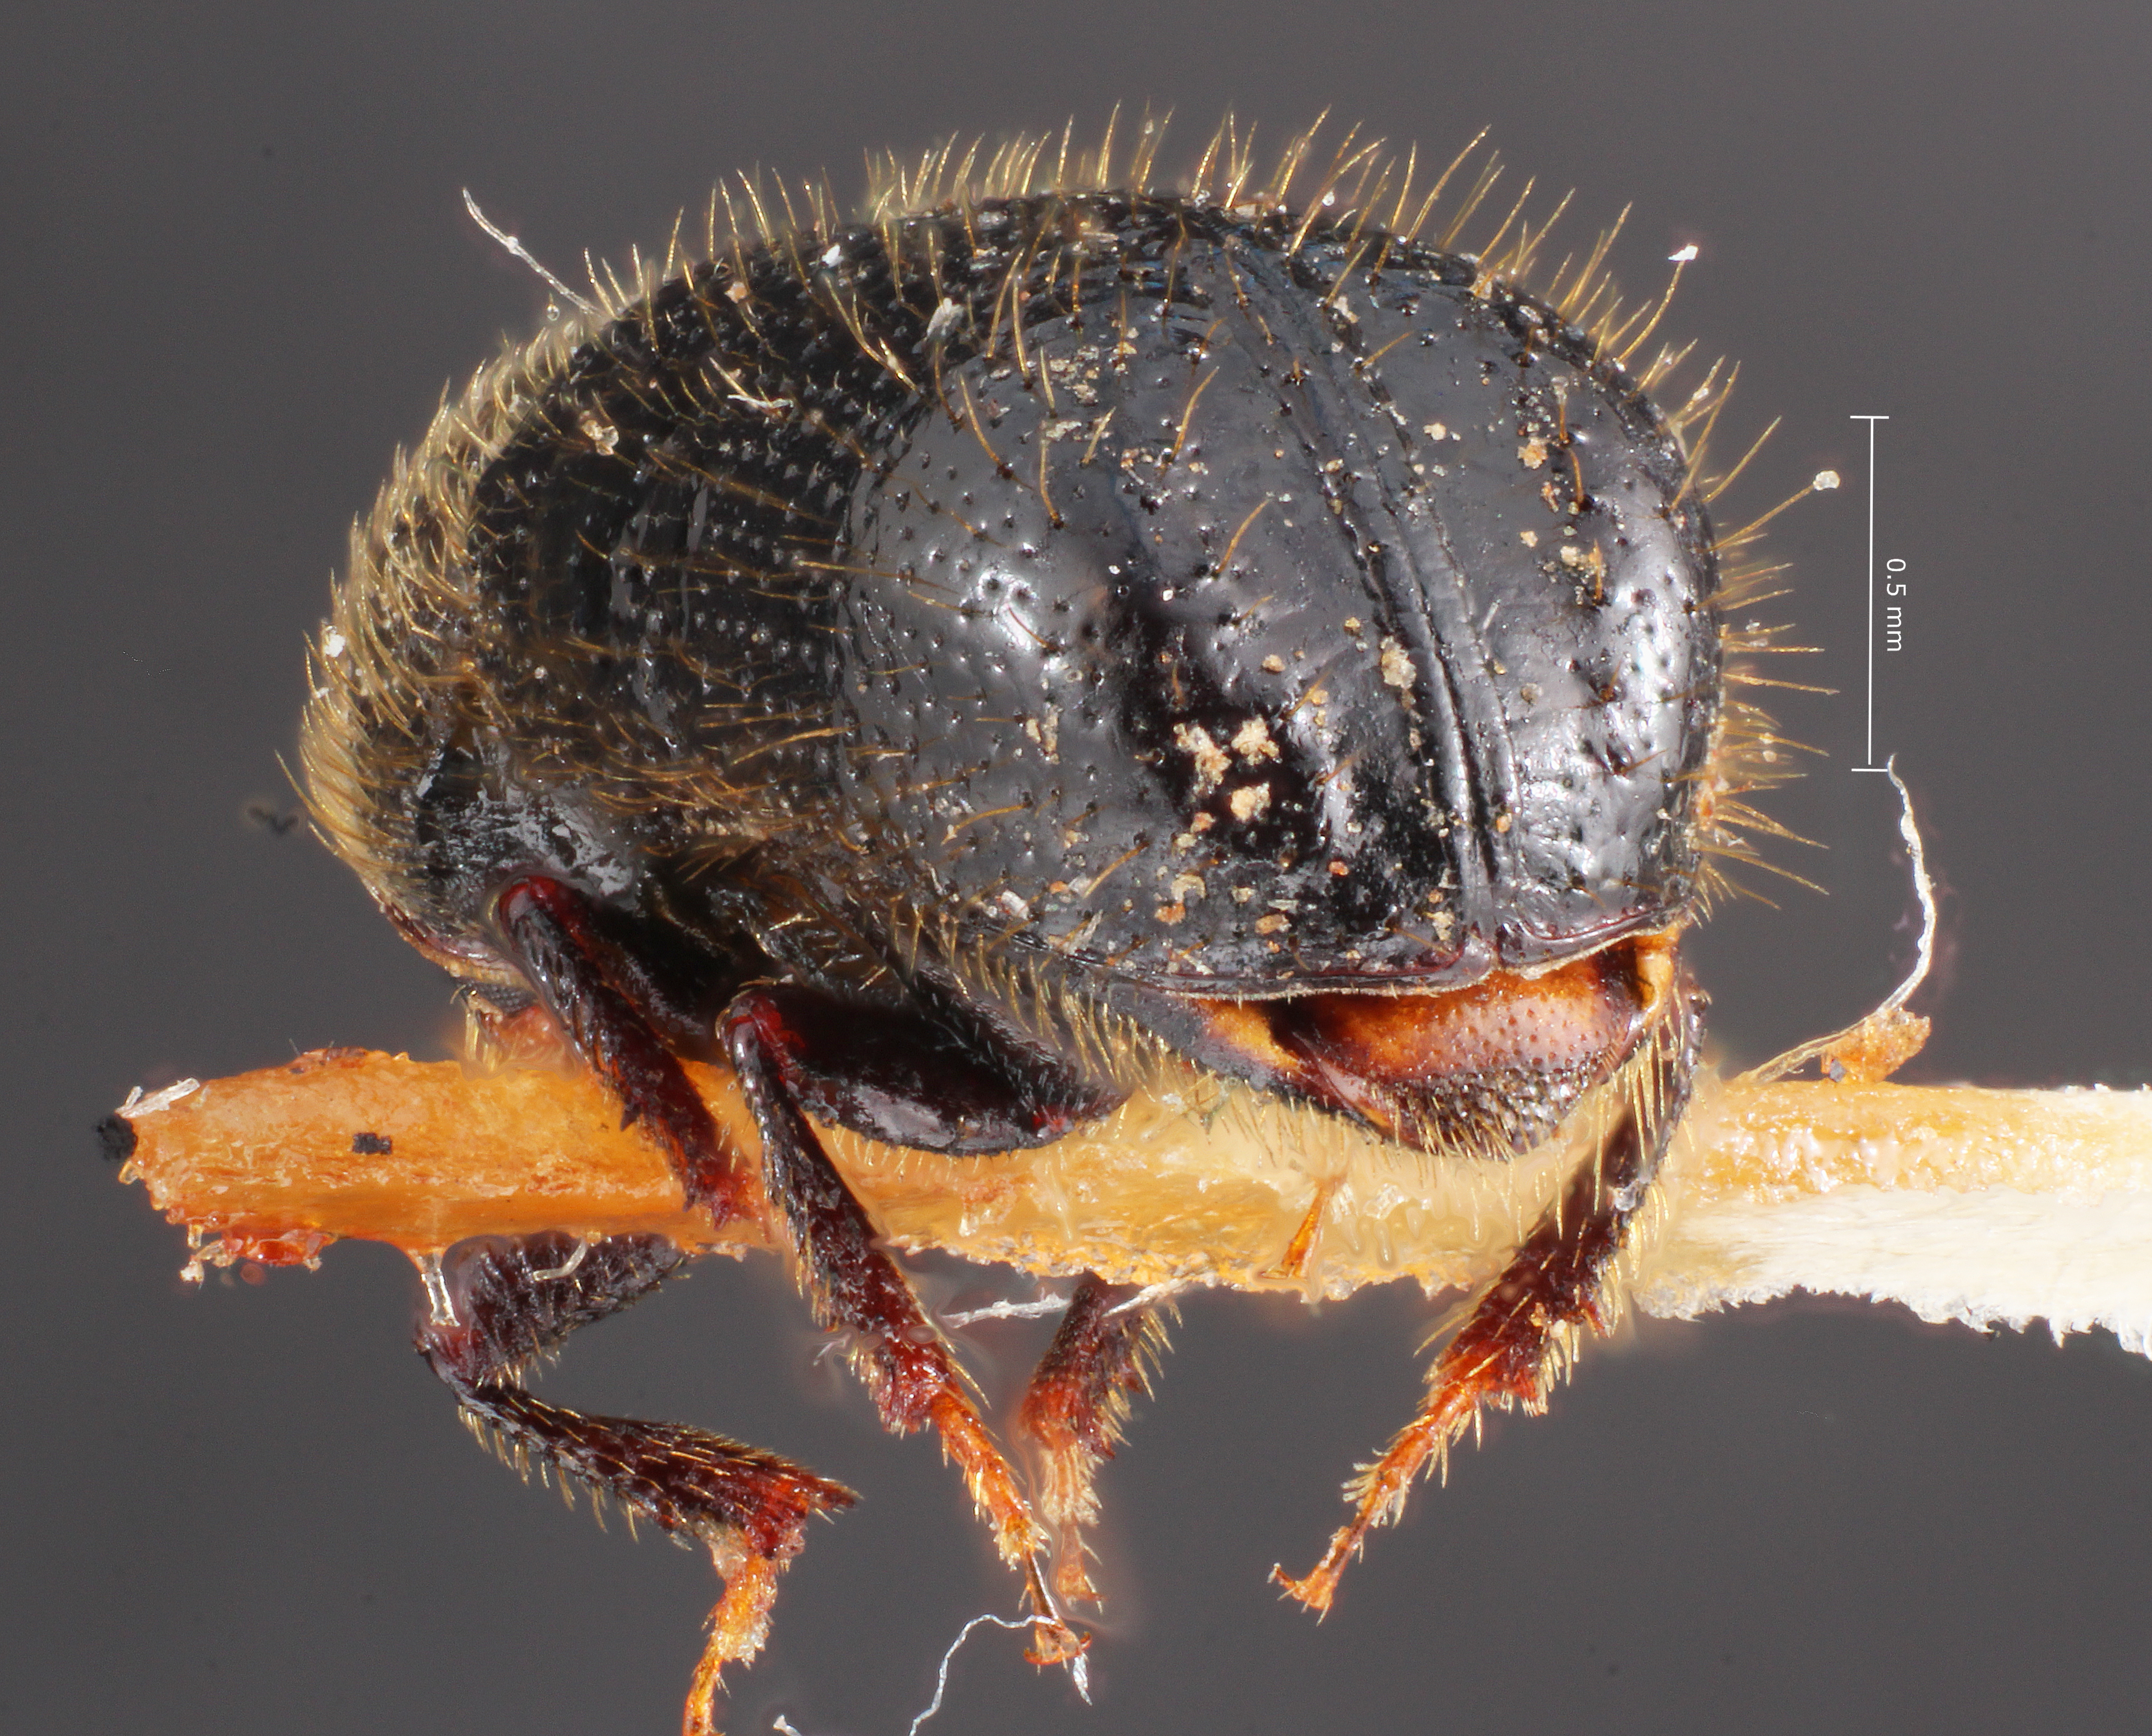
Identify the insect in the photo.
Conophthorus flexilis
